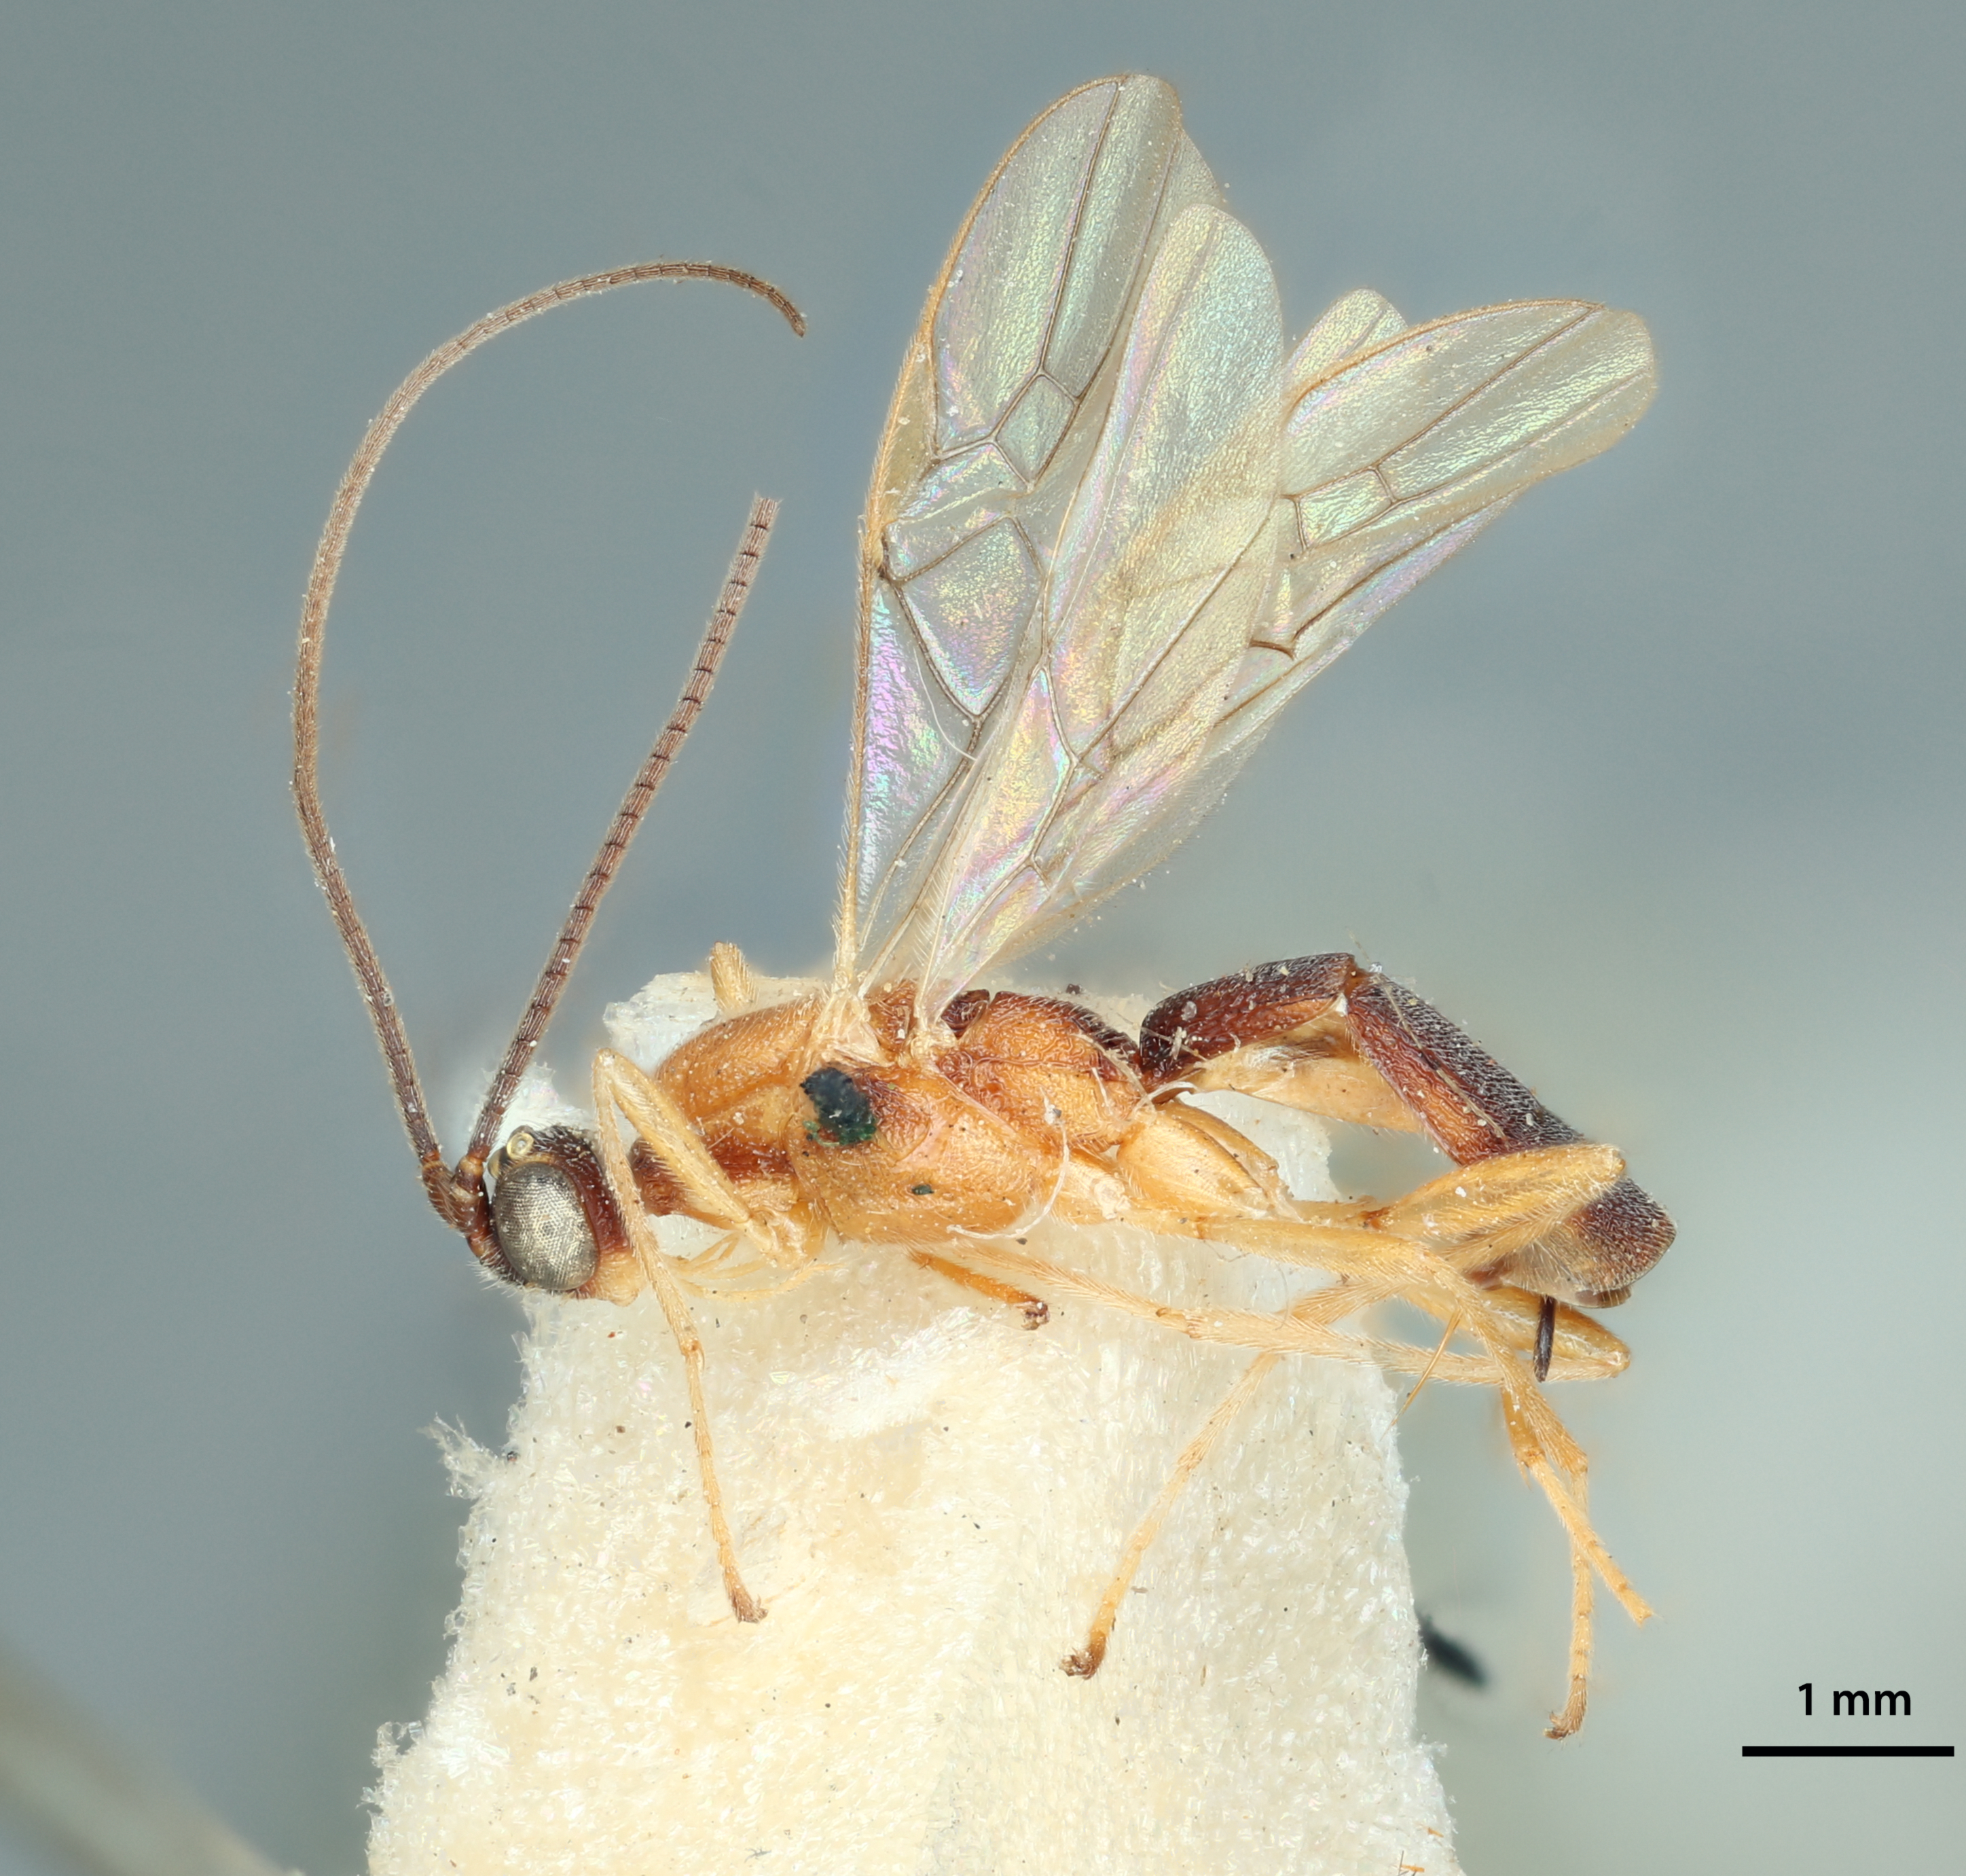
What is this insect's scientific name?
Rhogas thoracicus
